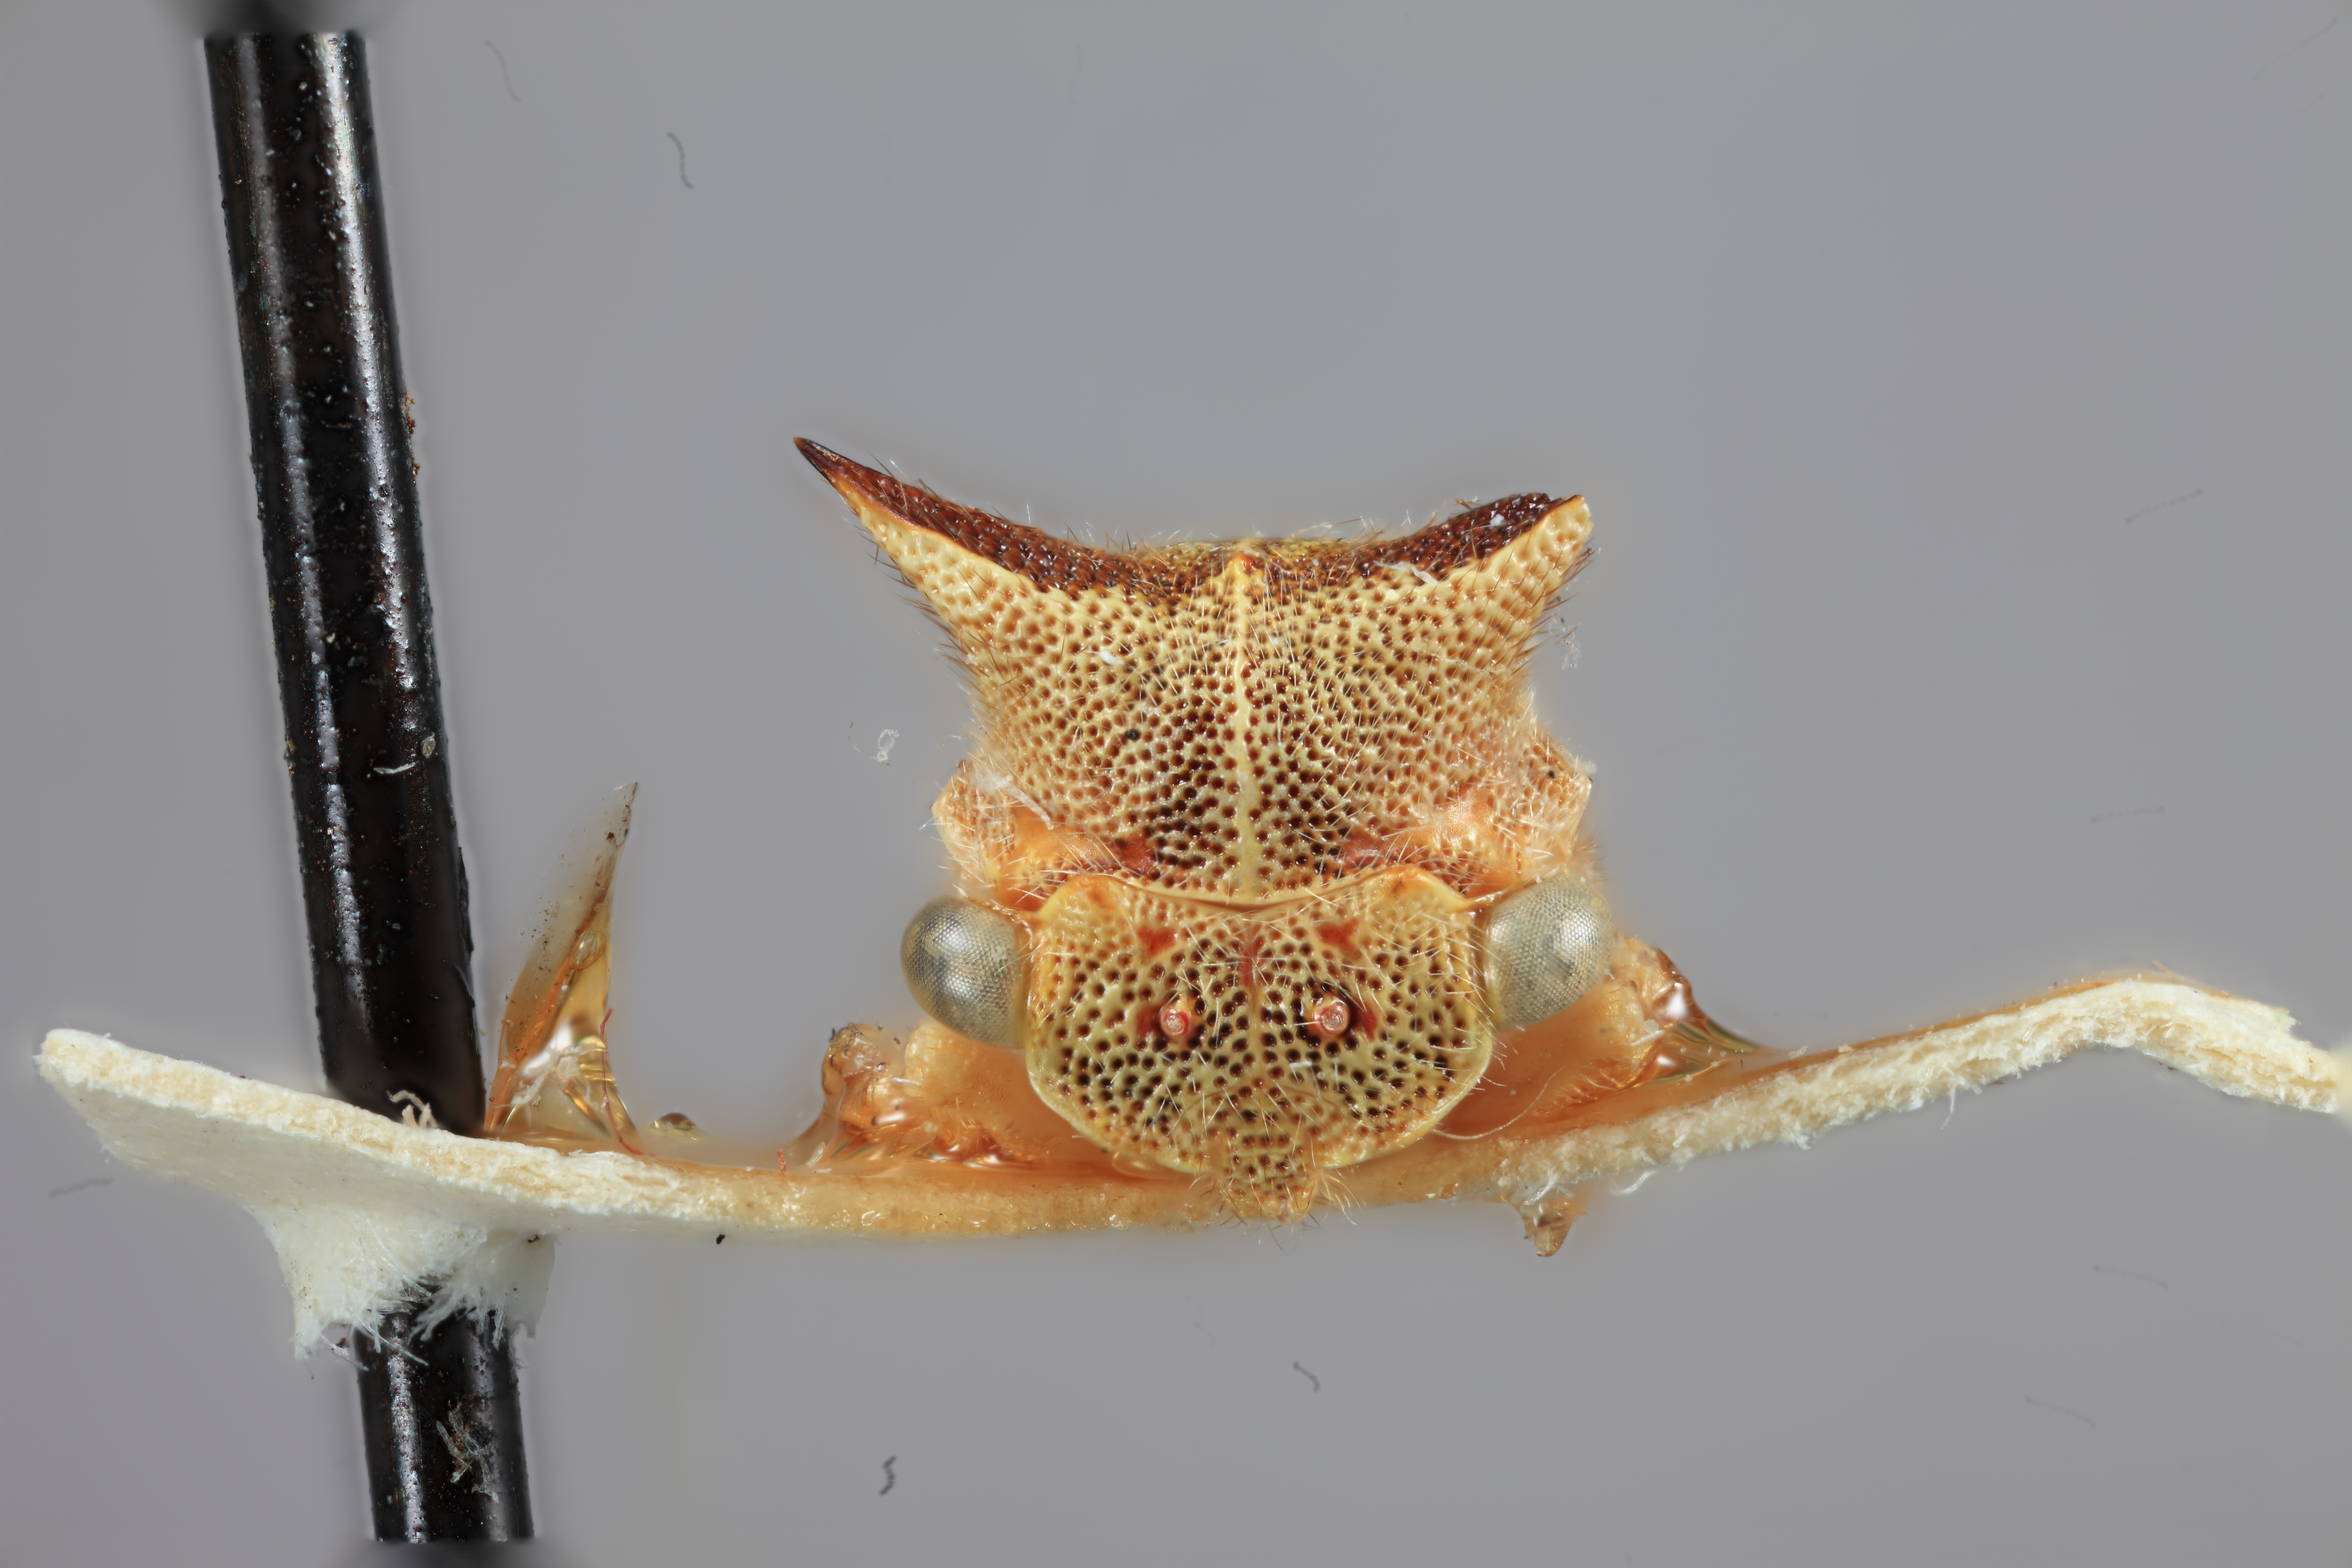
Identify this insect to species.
Tolania oriana
